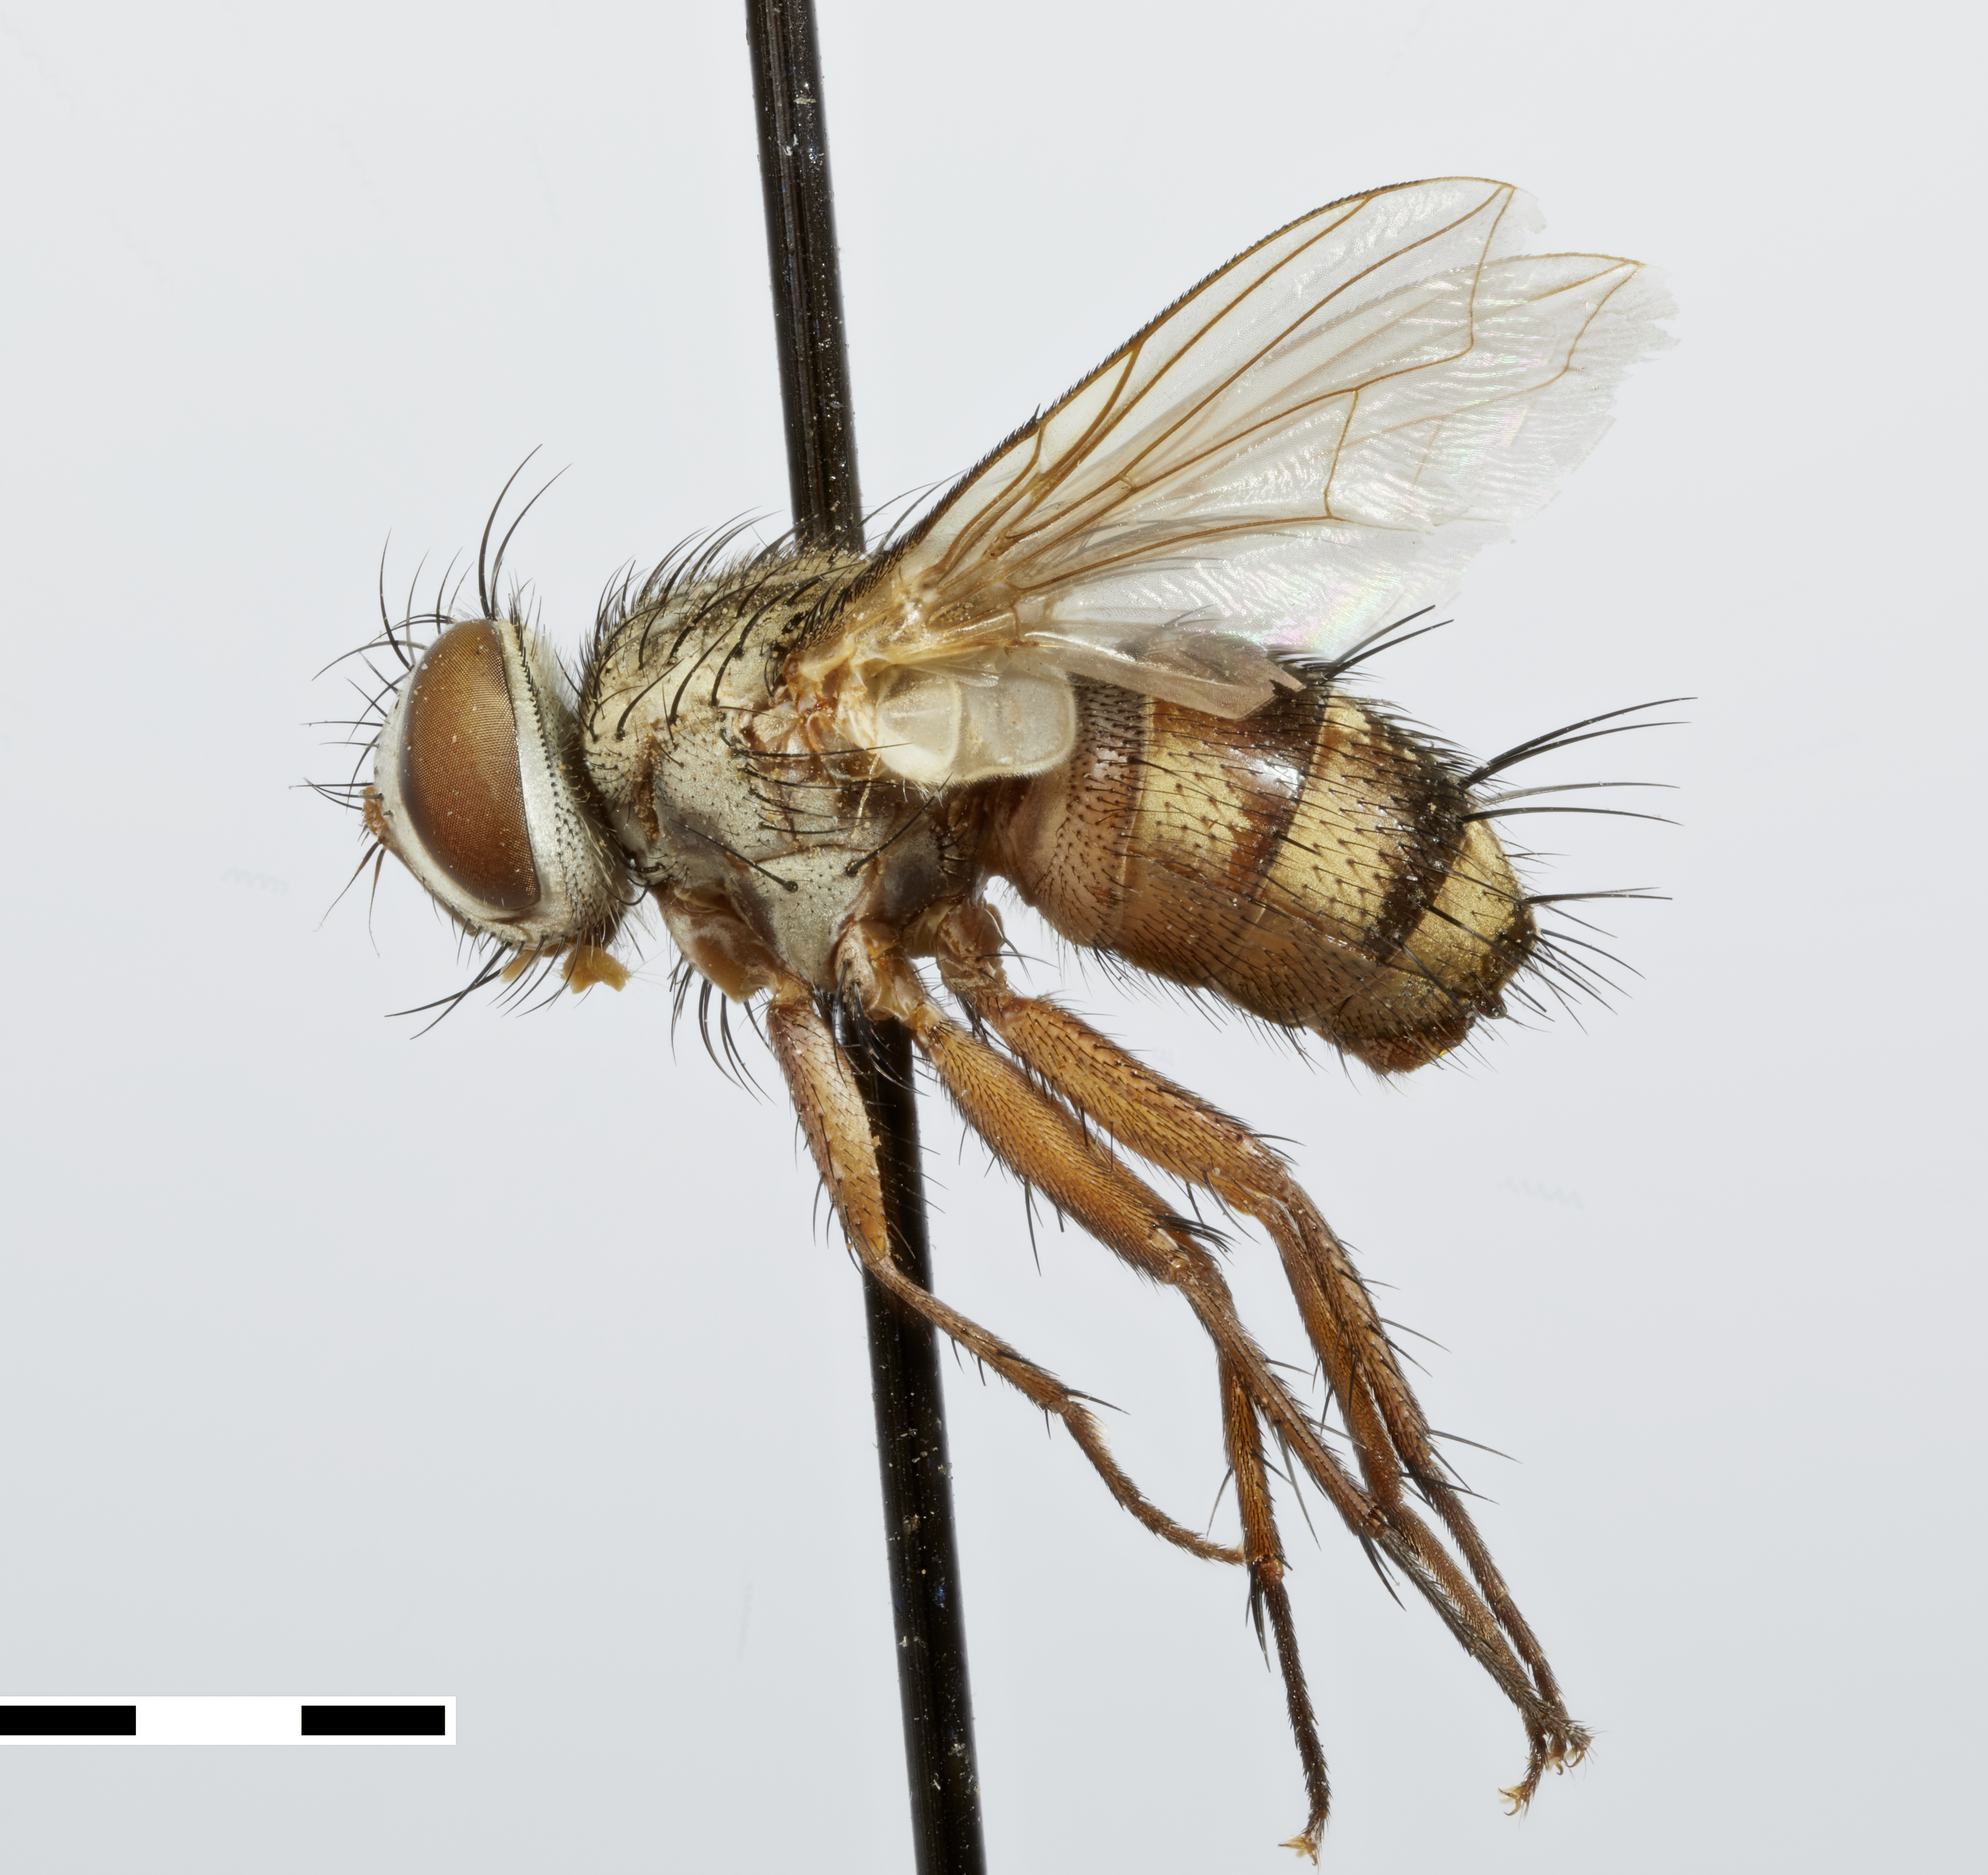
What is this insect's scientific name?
Brachymasicera subpolita
